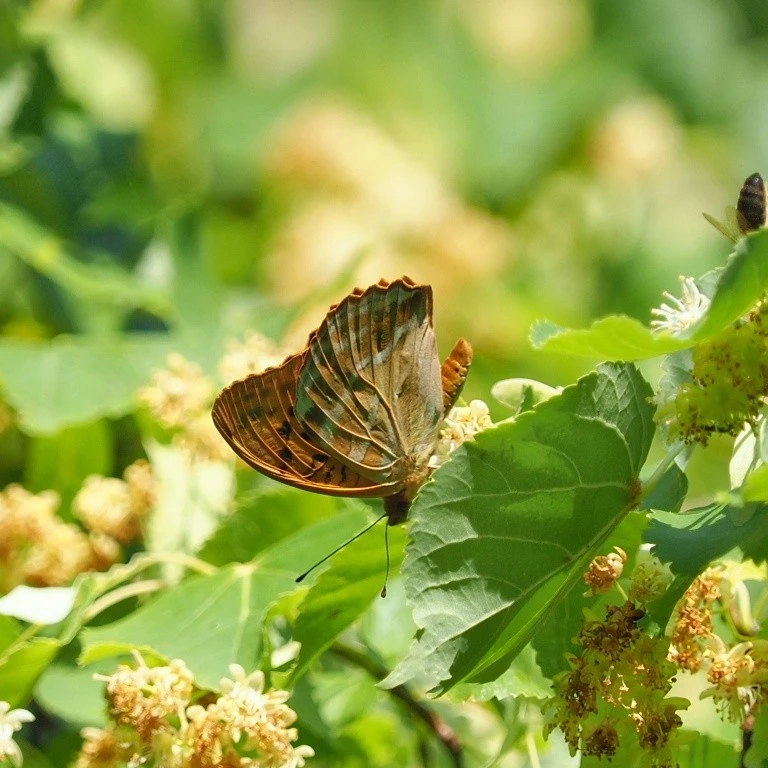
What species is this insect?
Argynnis paphia
